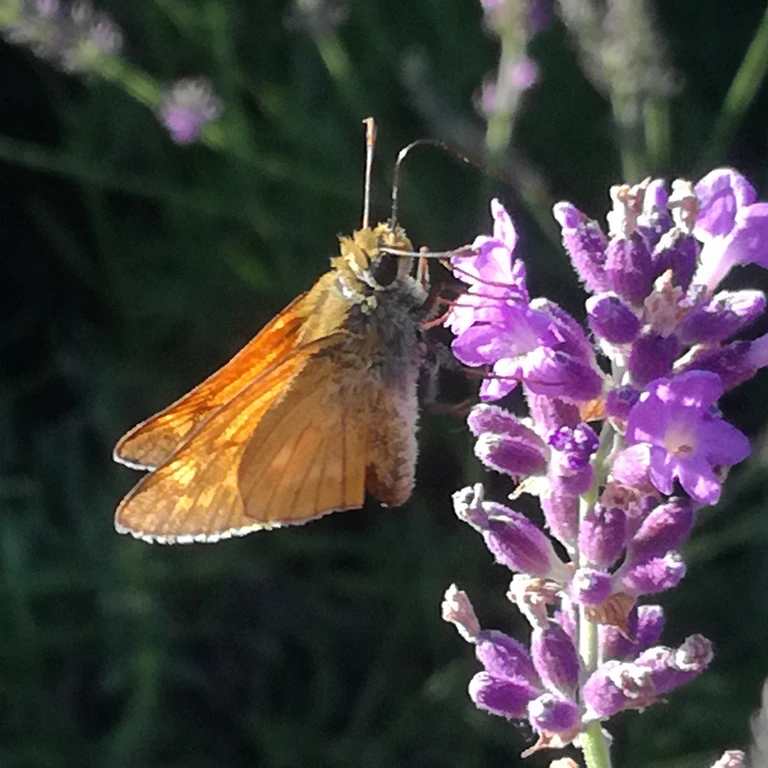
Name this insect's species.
Ochlodes sylvanus (also Ochlodes venata)
